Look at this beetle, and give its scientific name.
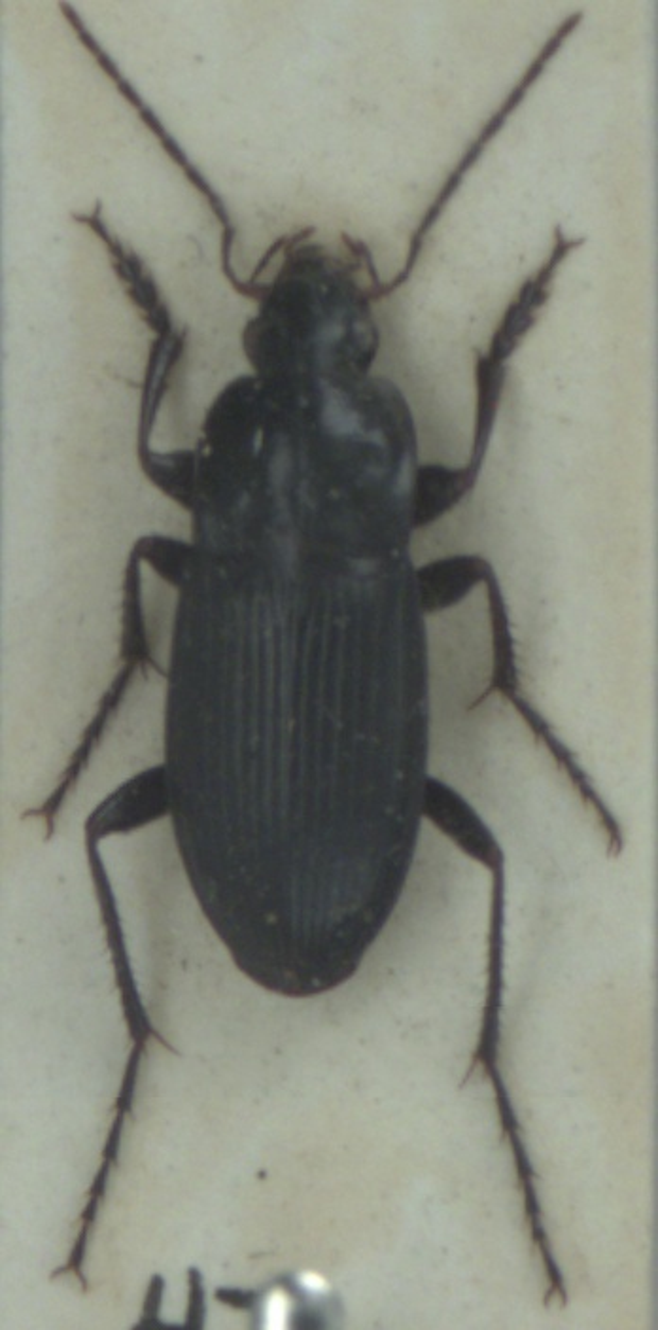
Calathus fuscipes
